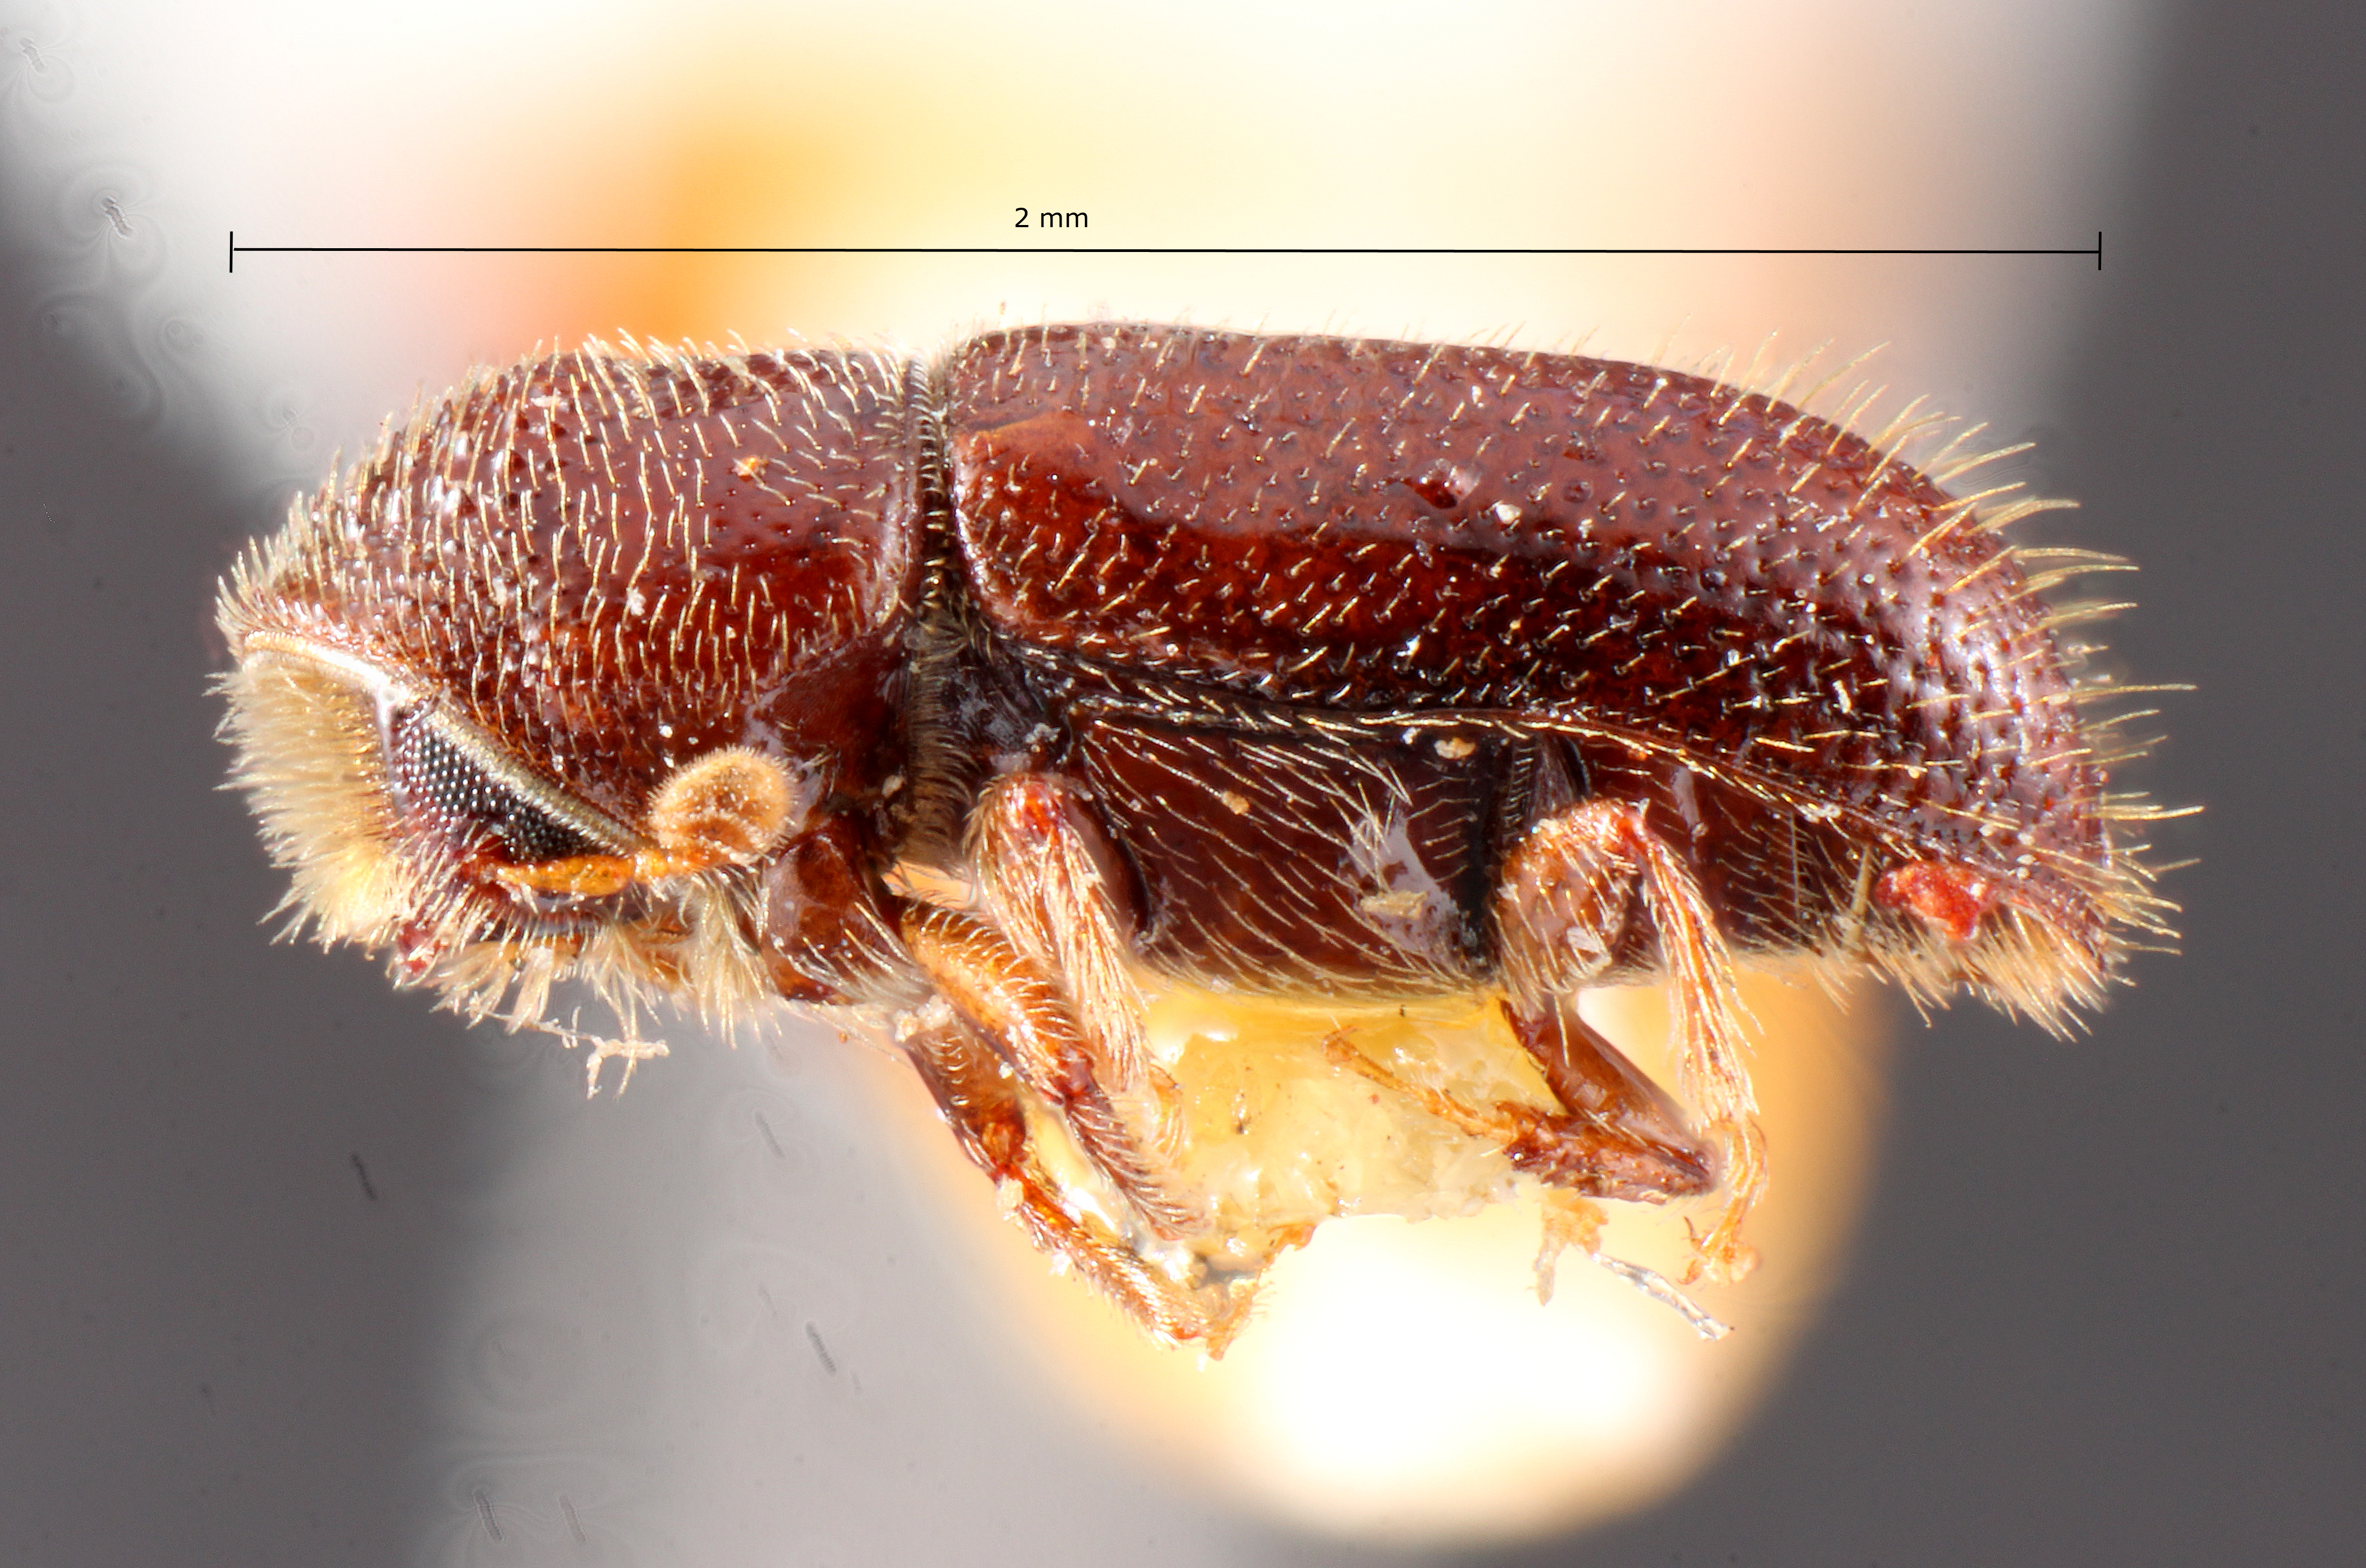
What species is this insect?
Pityophthorus schwarzi
